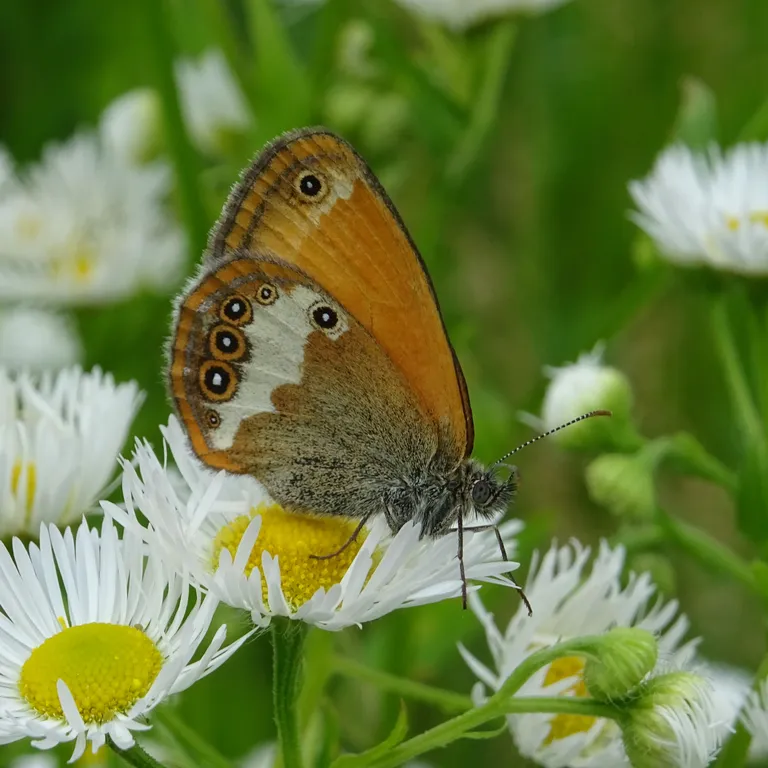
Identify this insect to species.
Coenonympha arcania
